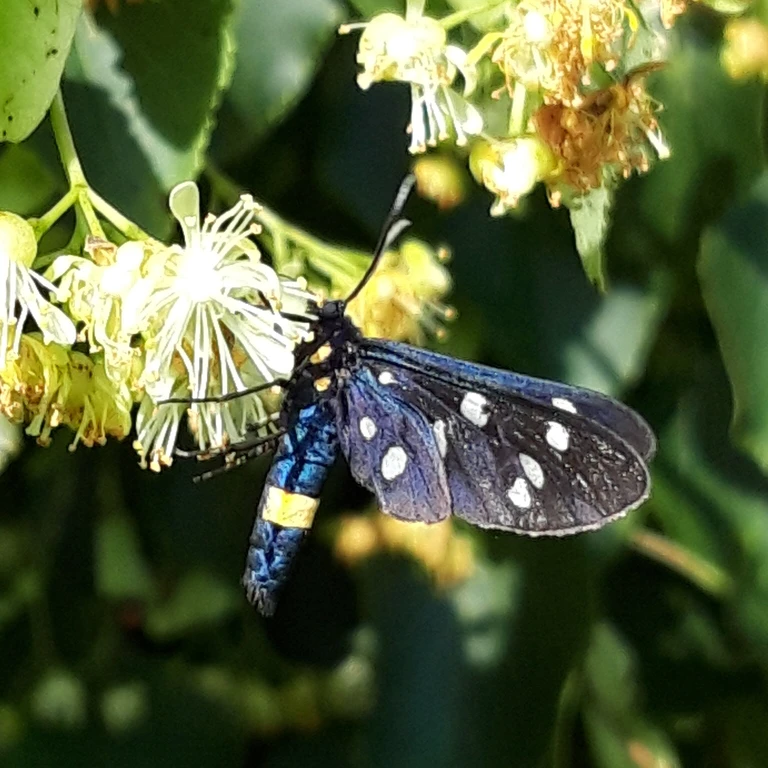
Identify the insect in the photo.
Amata phegea
